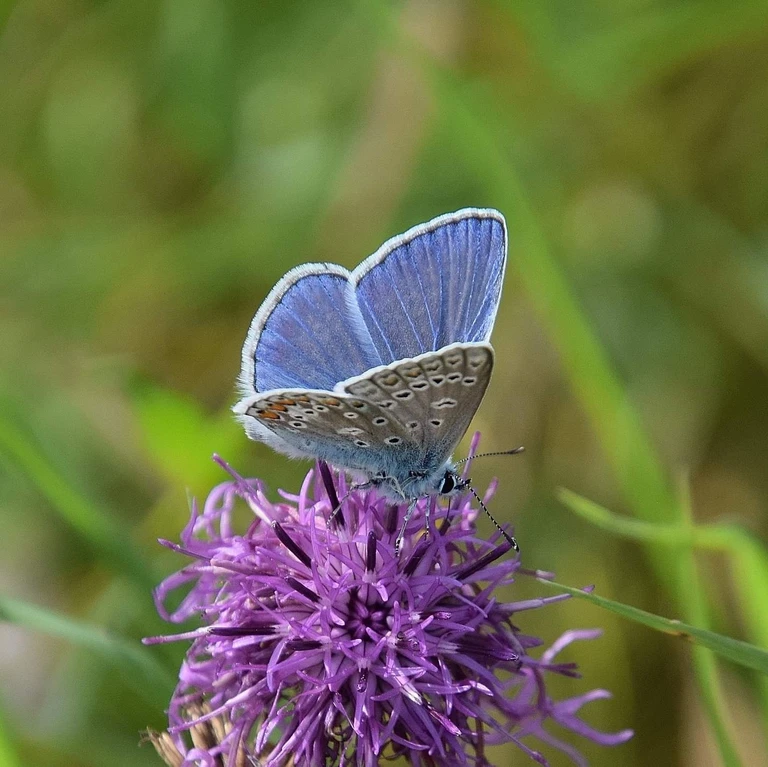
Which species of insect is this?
Polyommatus icarus
